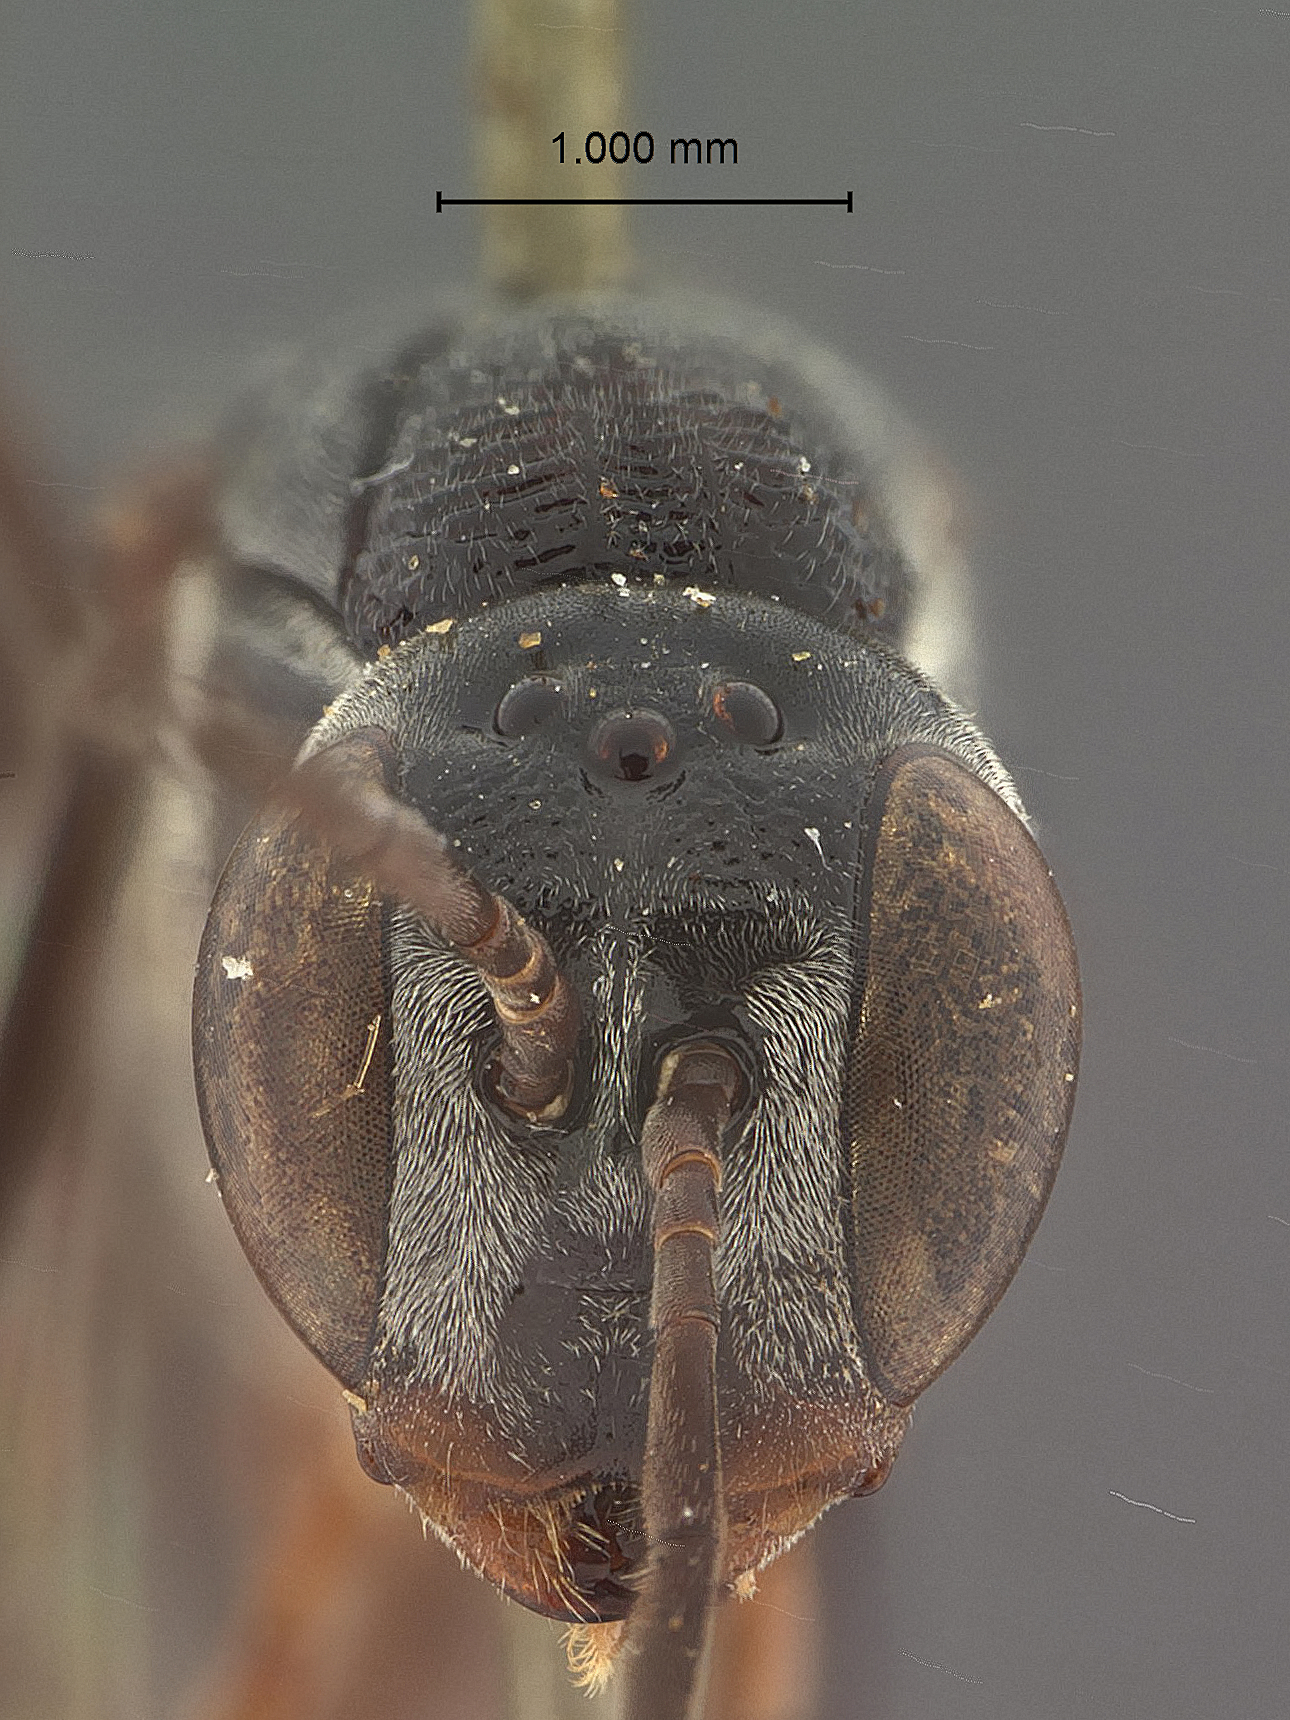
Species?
Gasteruption irregularifrons
